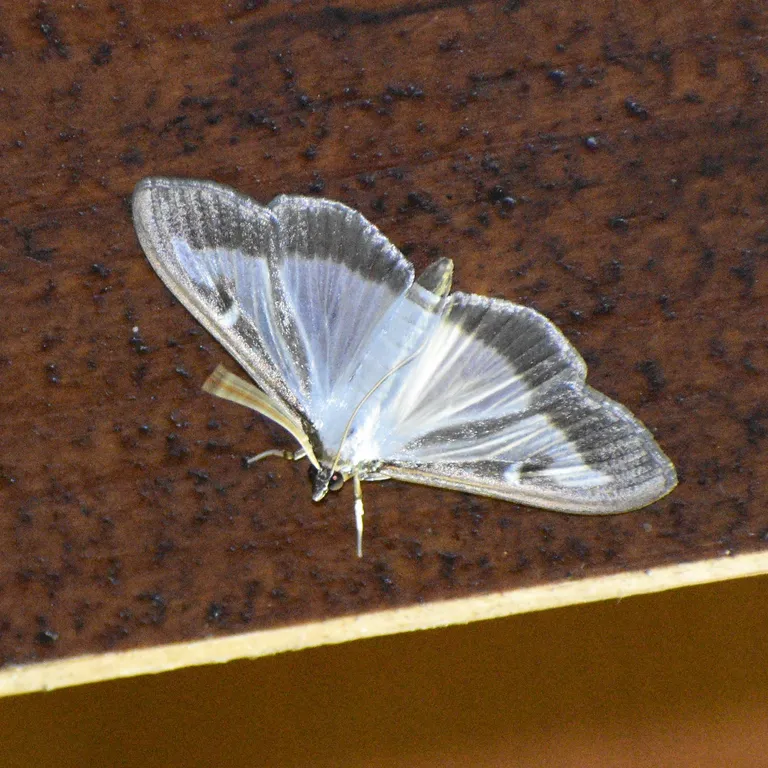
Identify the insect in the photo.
Cydalima perspectalis
